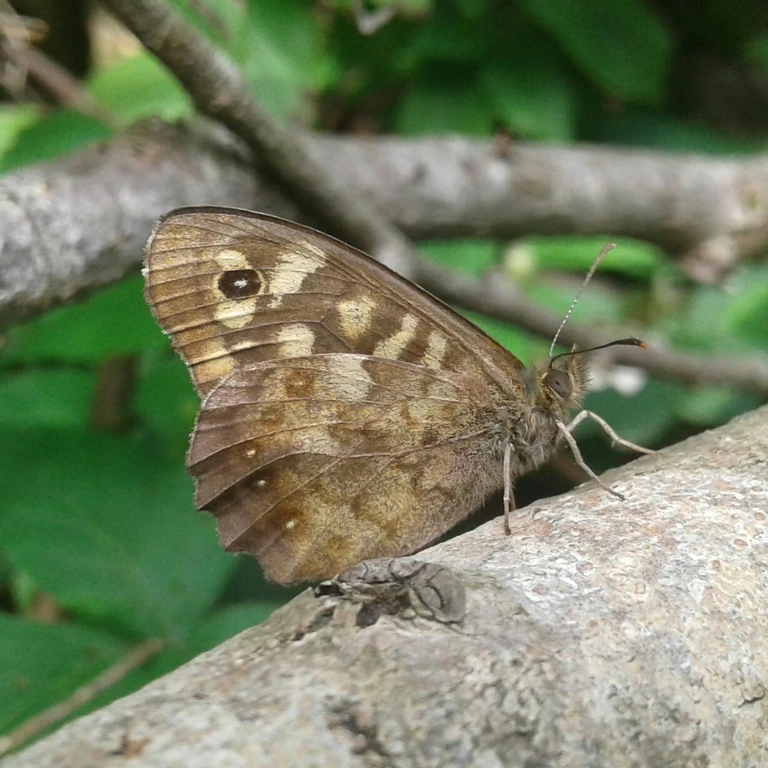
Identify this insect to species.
Pararge aegeria
